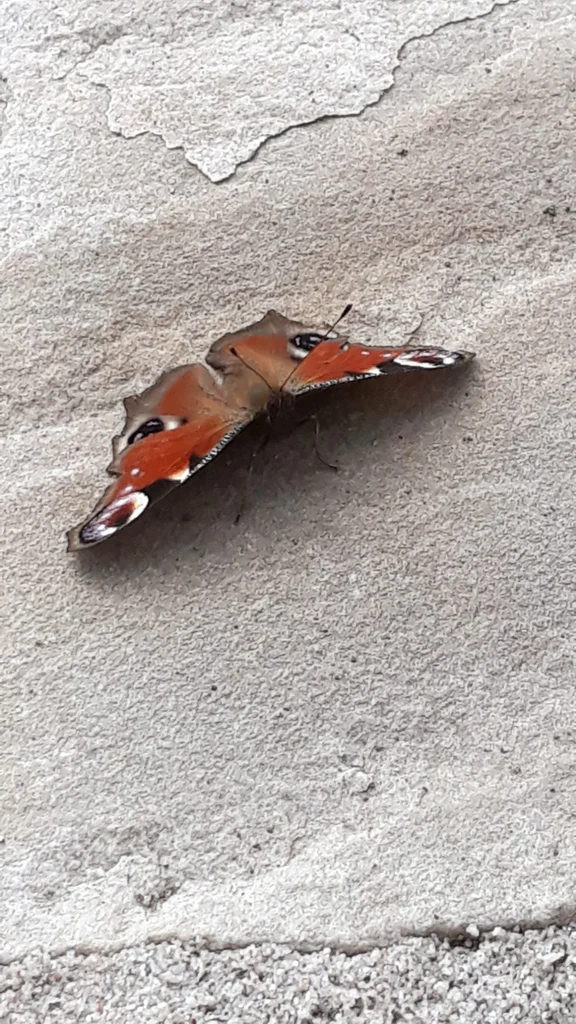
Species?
Aglais io
